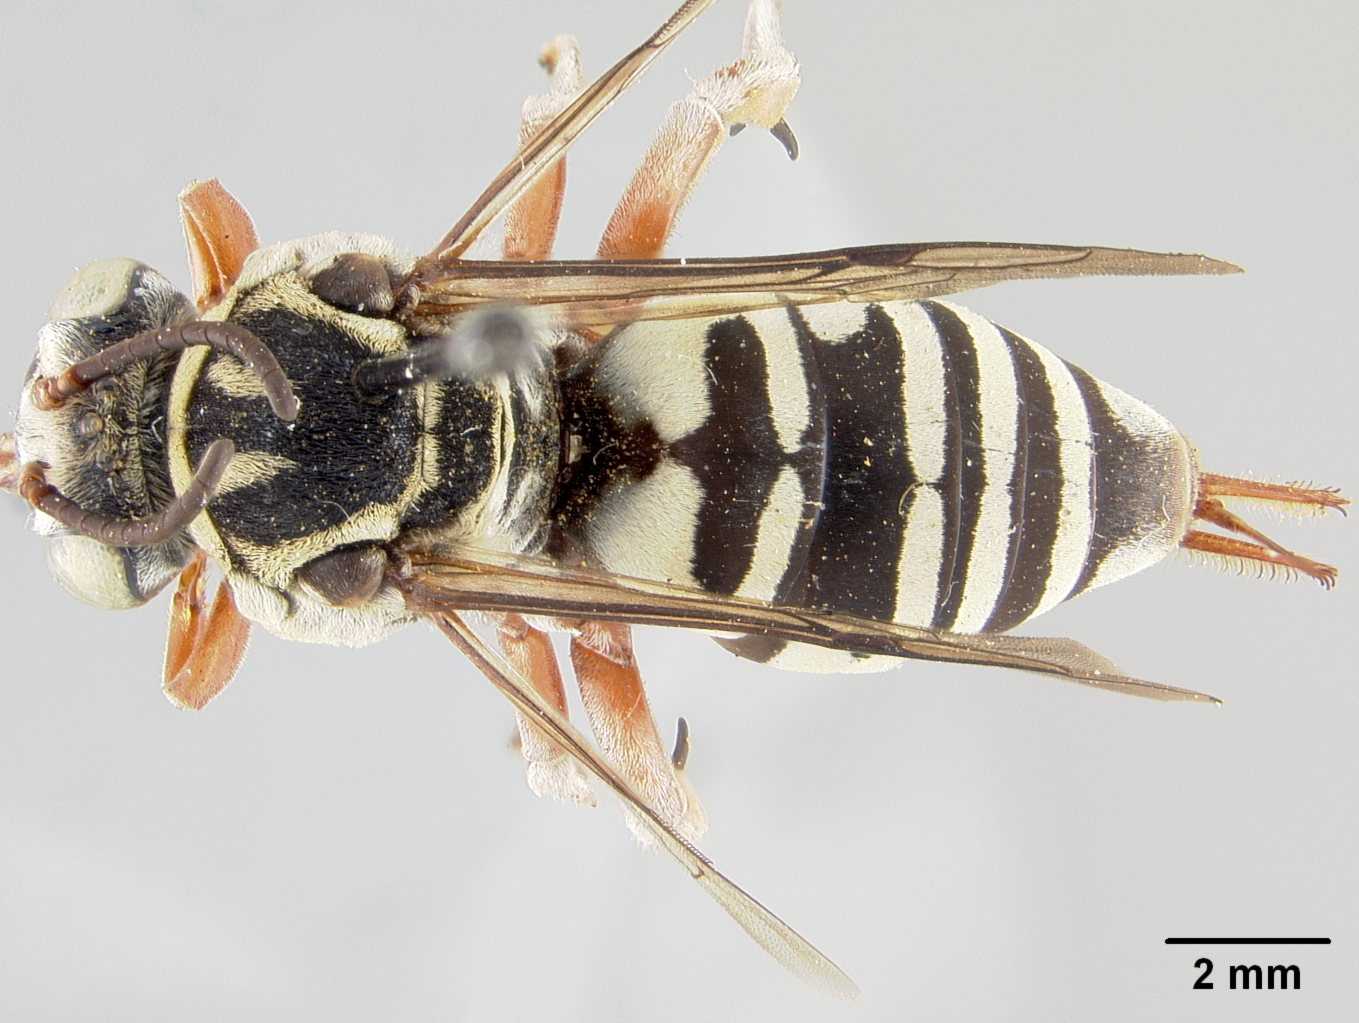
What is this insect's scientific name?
Triepeolus subnitens
